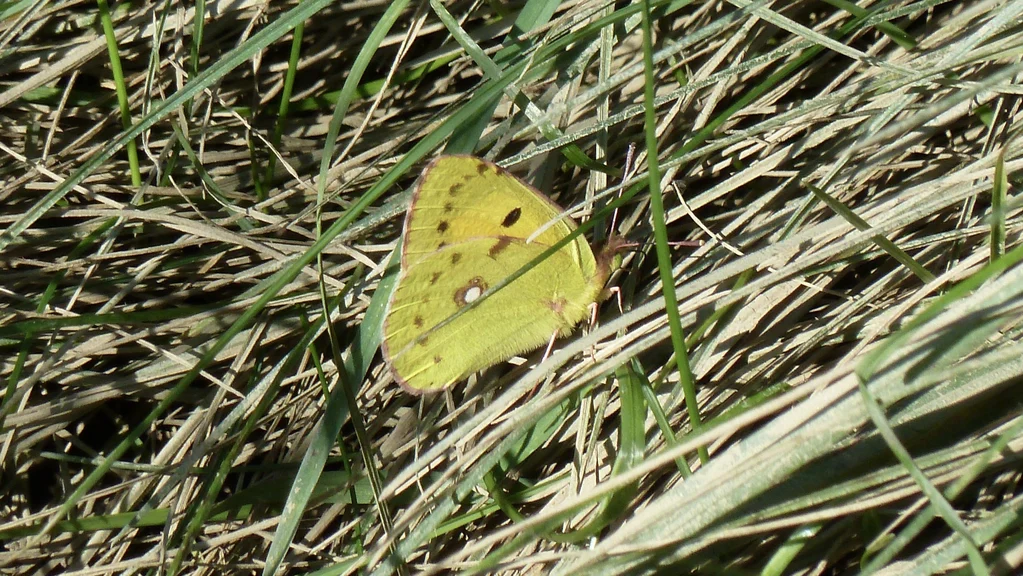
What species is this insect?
Colias croceus
